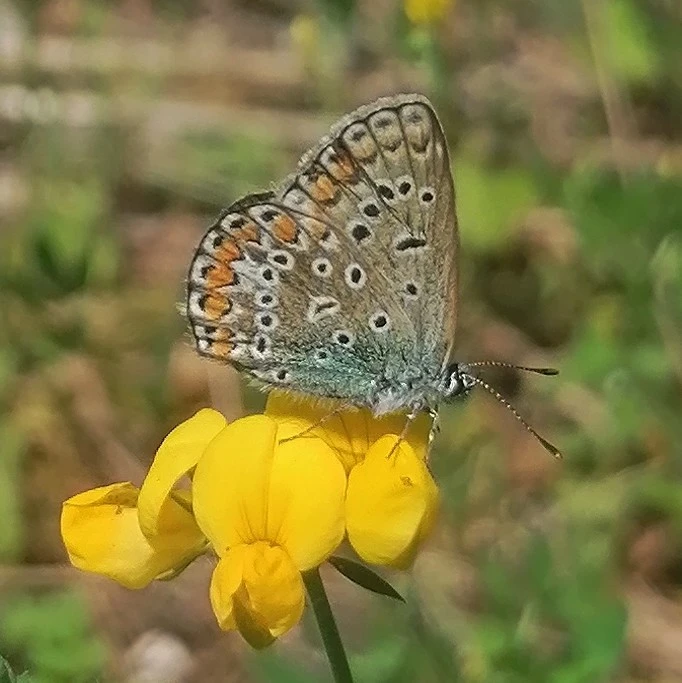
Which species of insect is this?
Polyommatus icarus
